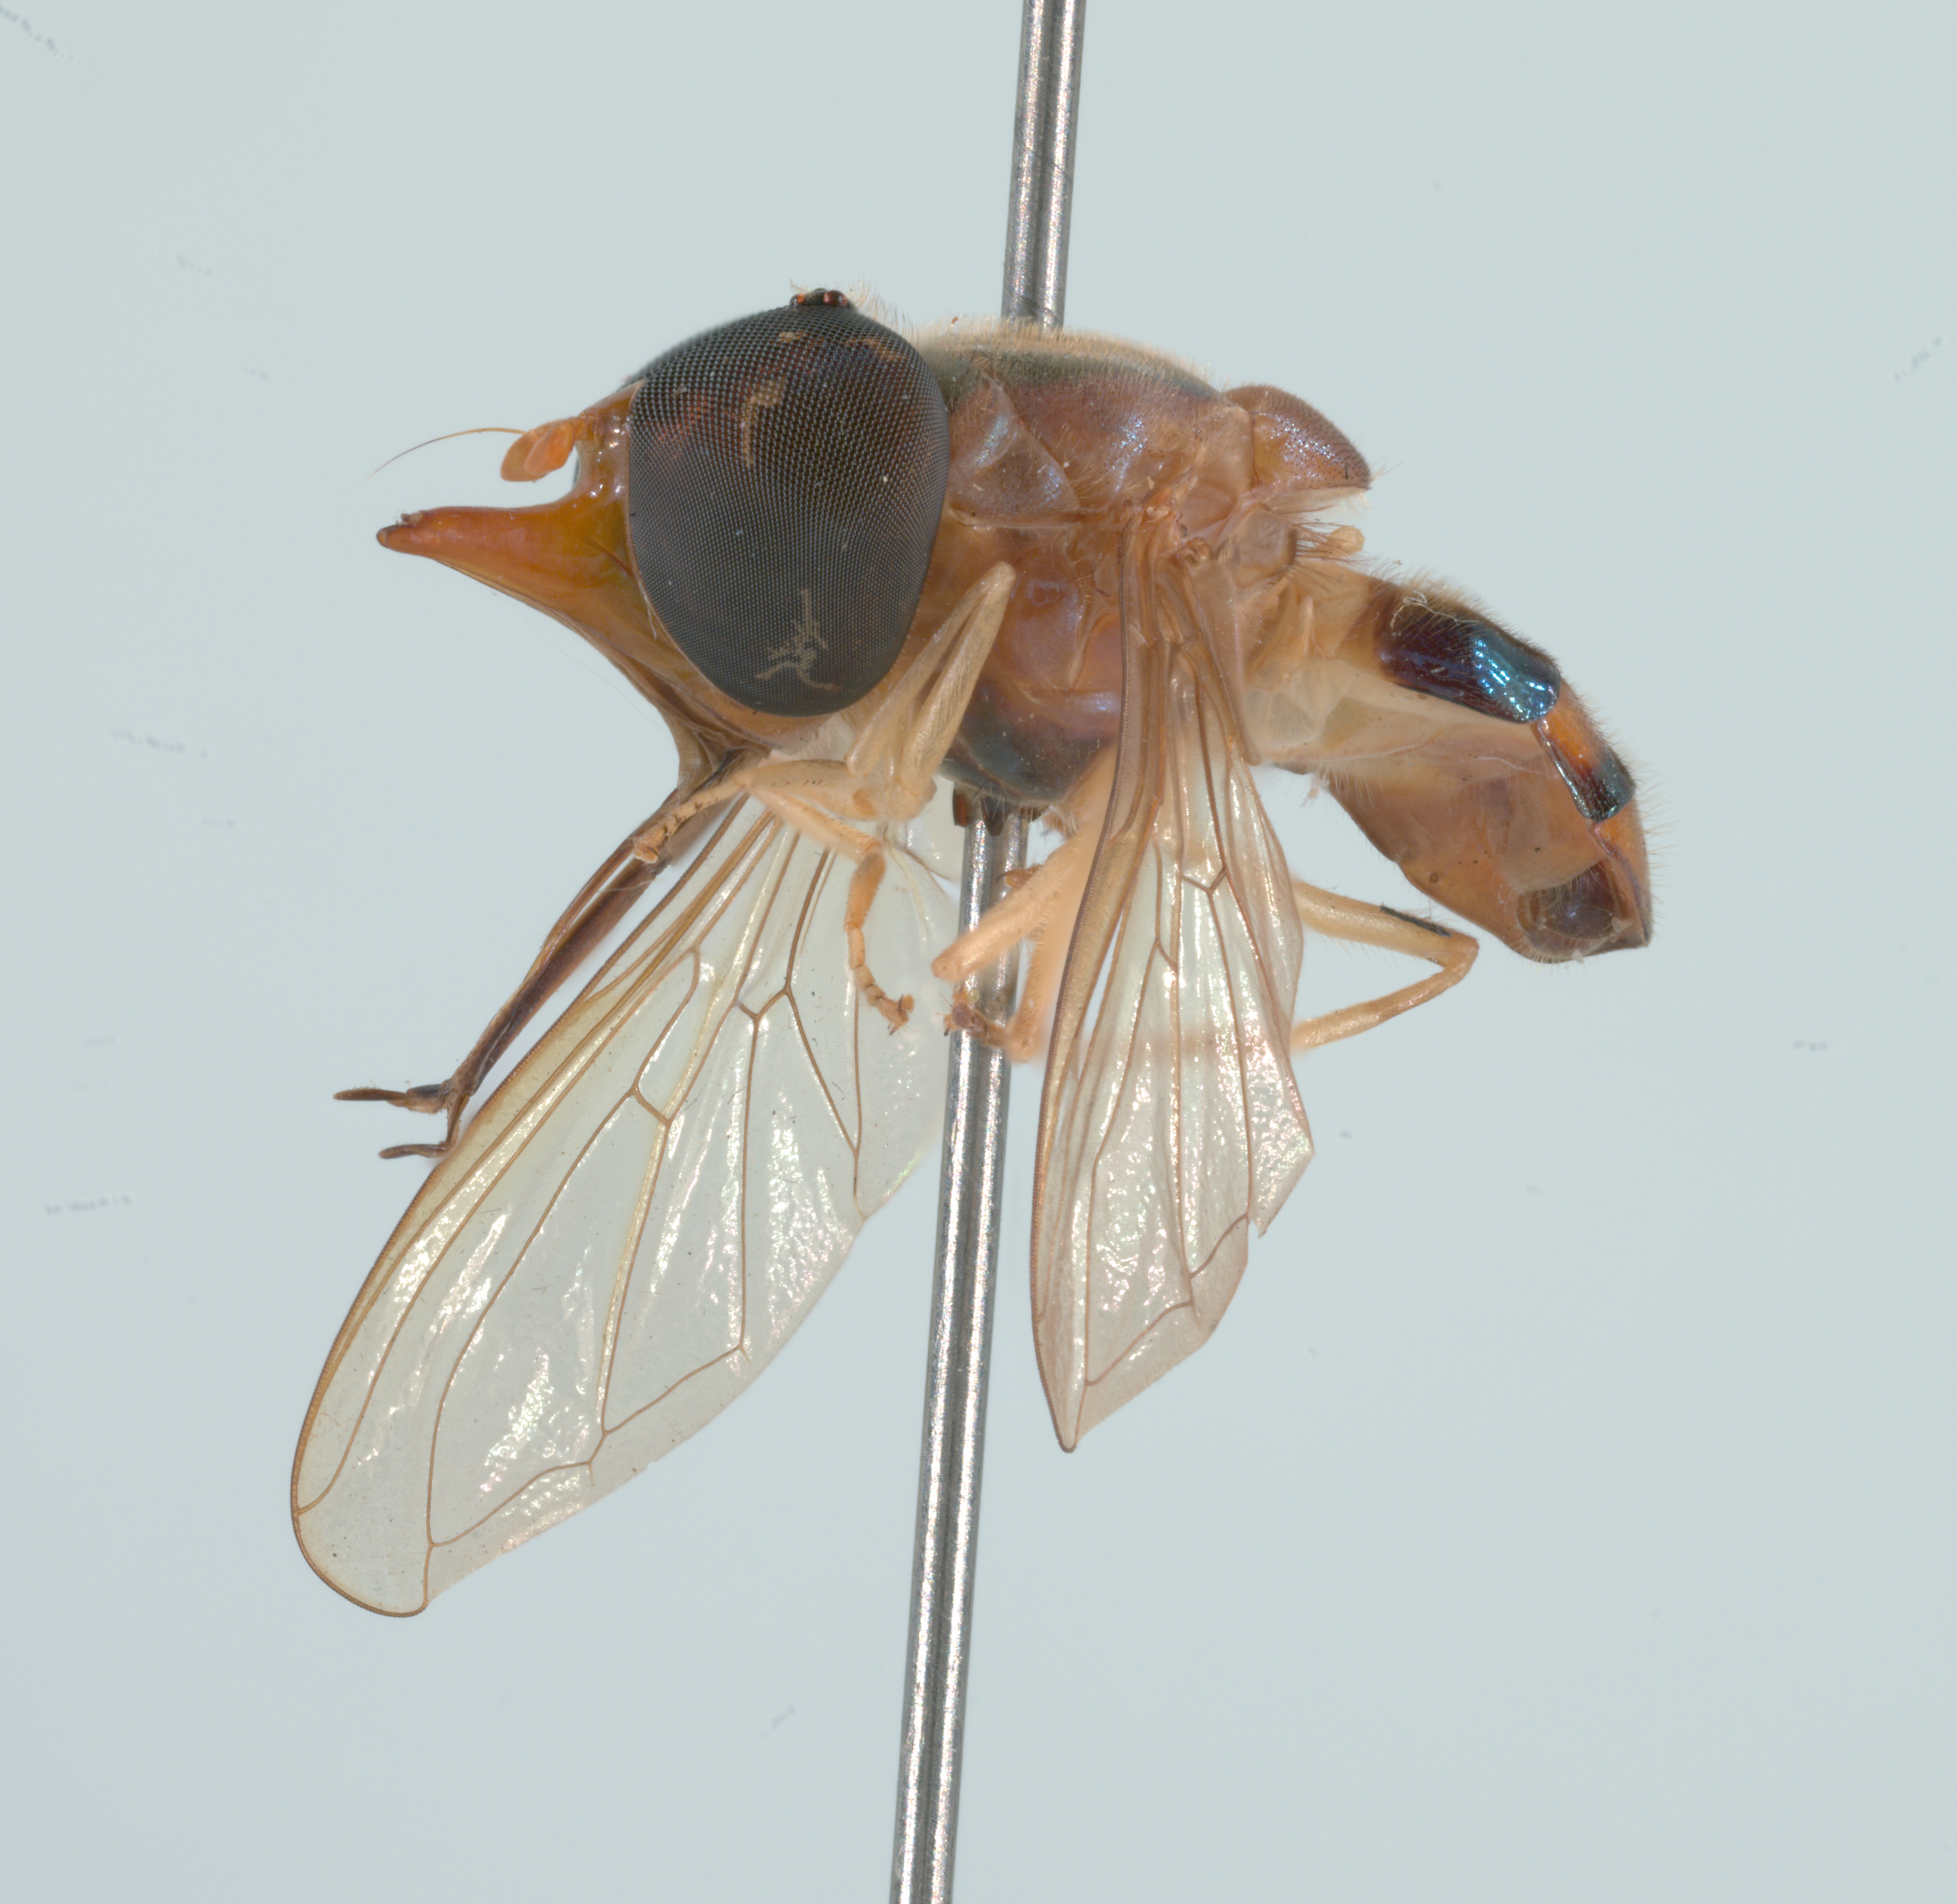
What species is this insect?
Rhingia pellucens
